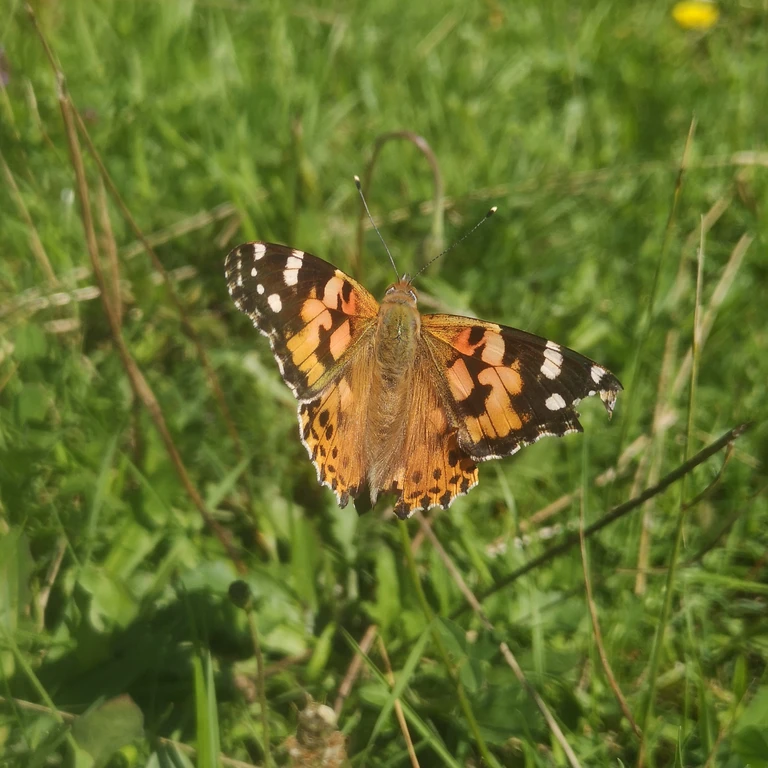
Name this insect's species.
Vanessa cardui
